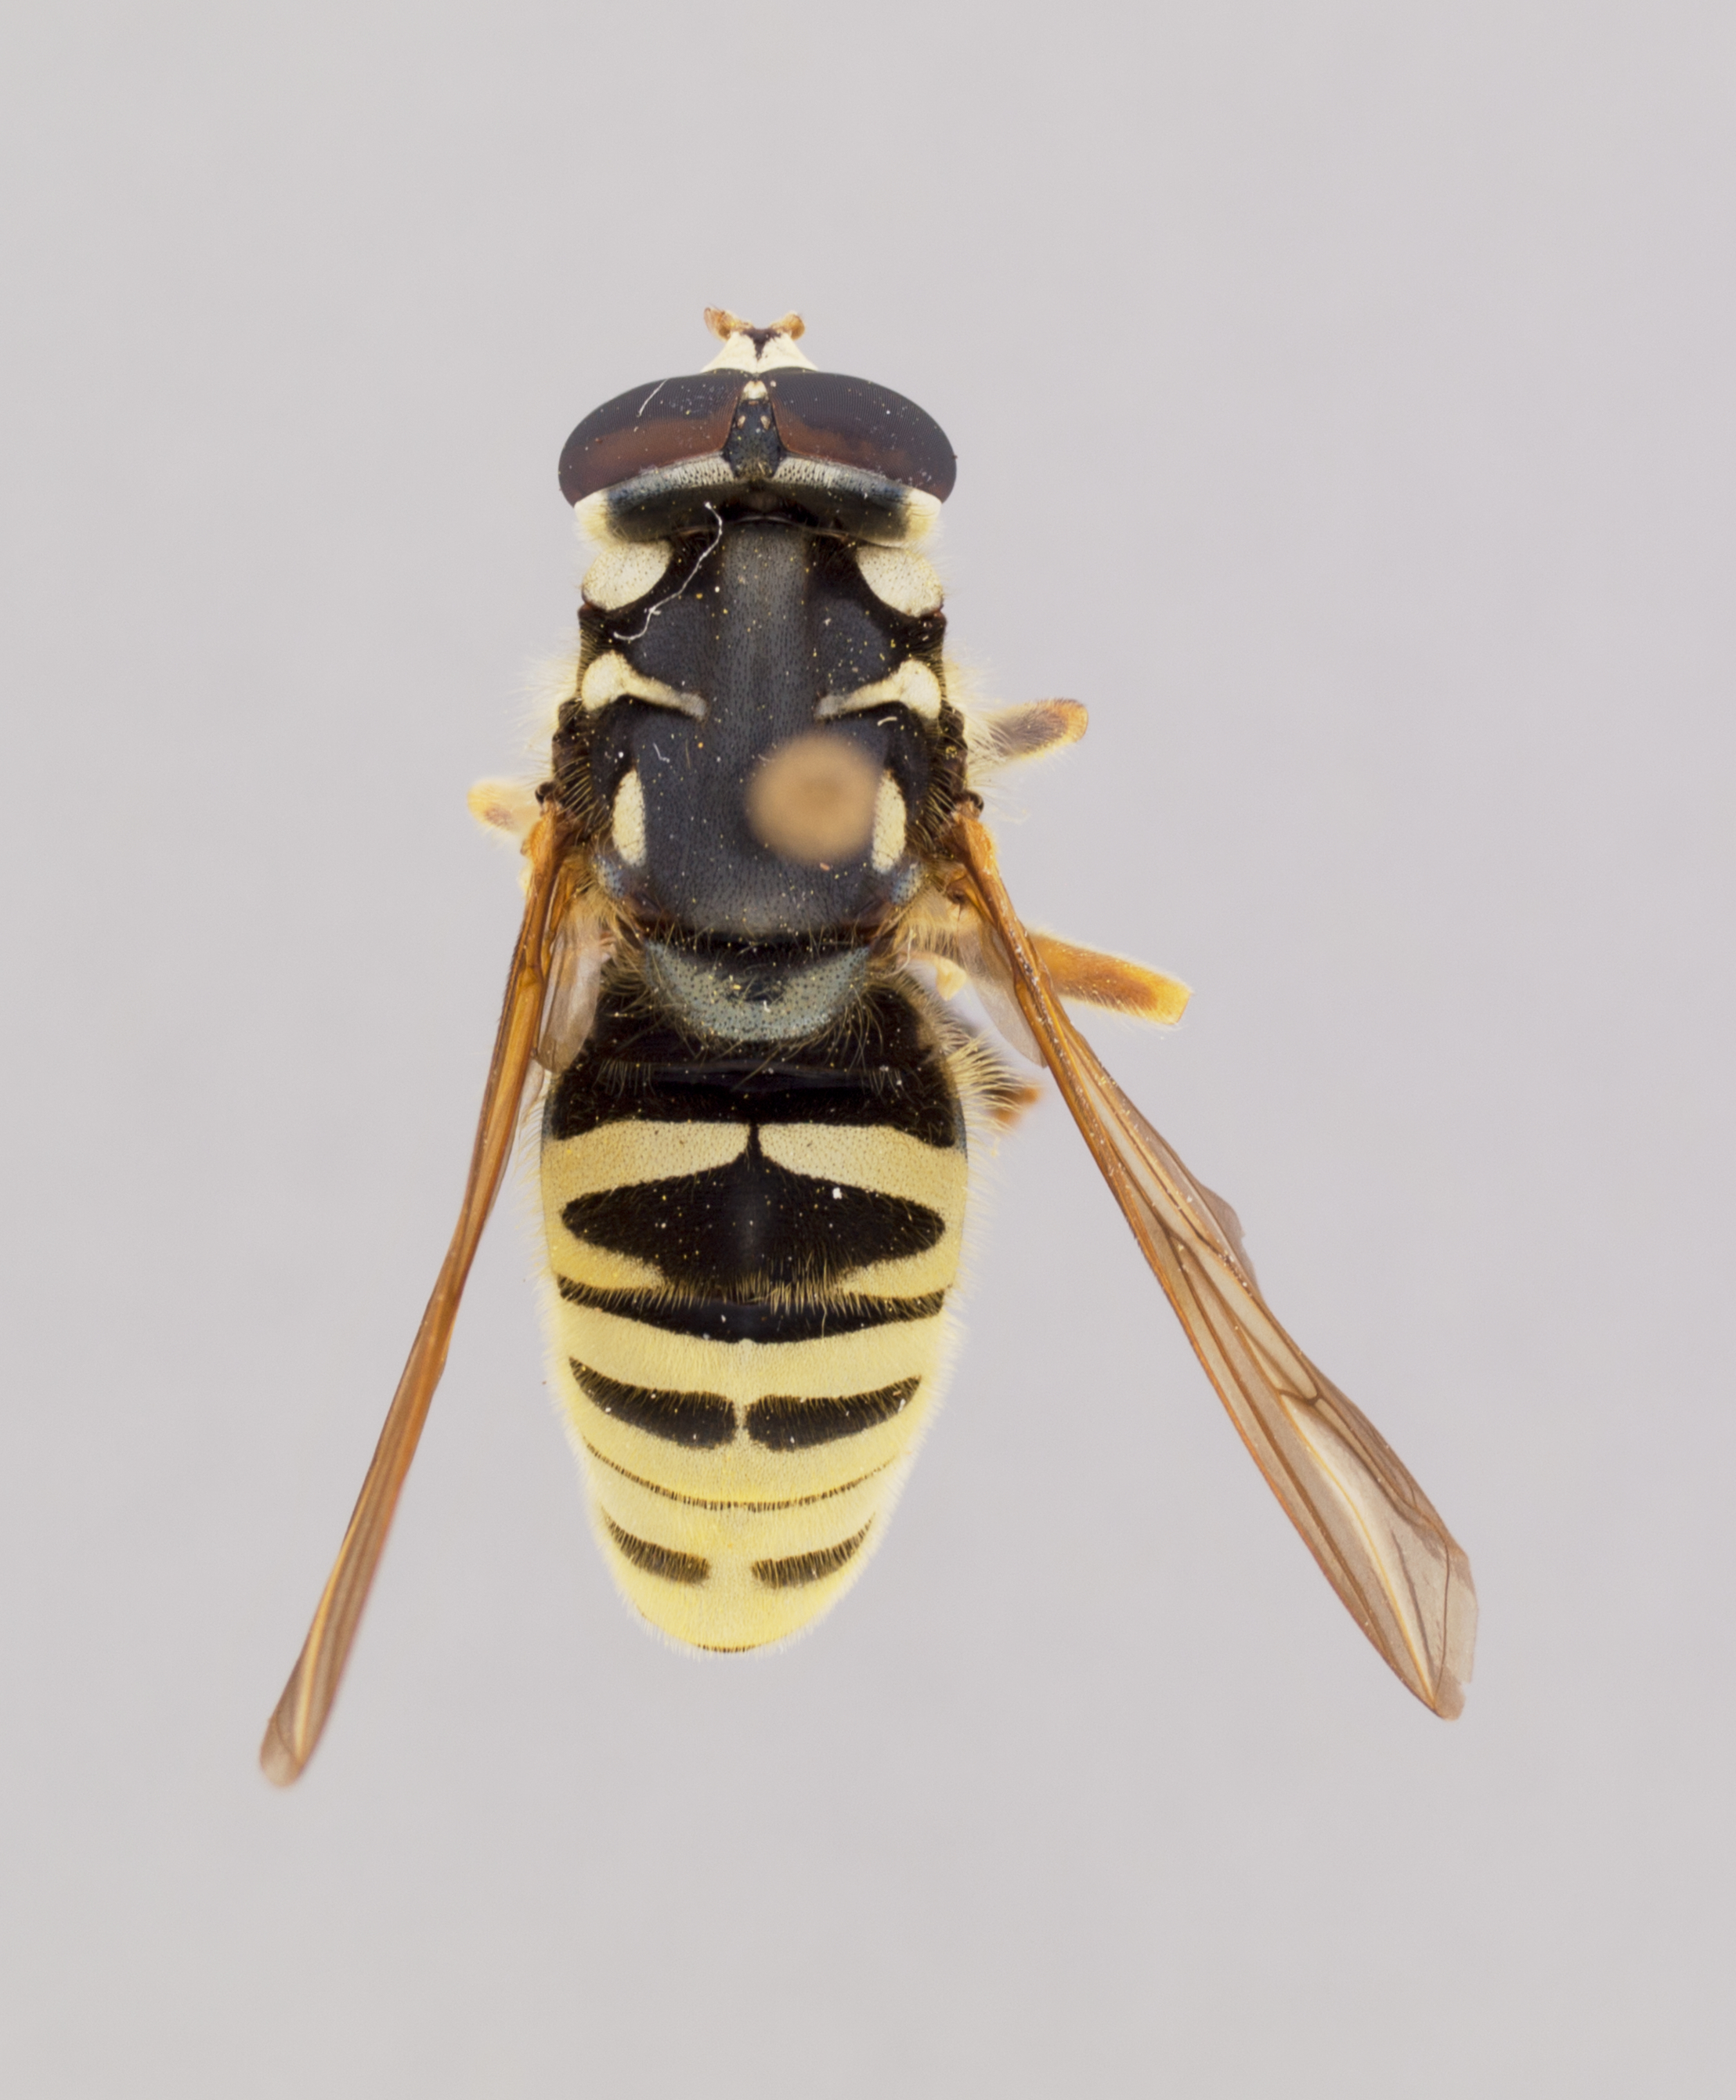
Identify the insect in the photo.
Temnostoma excentrica
